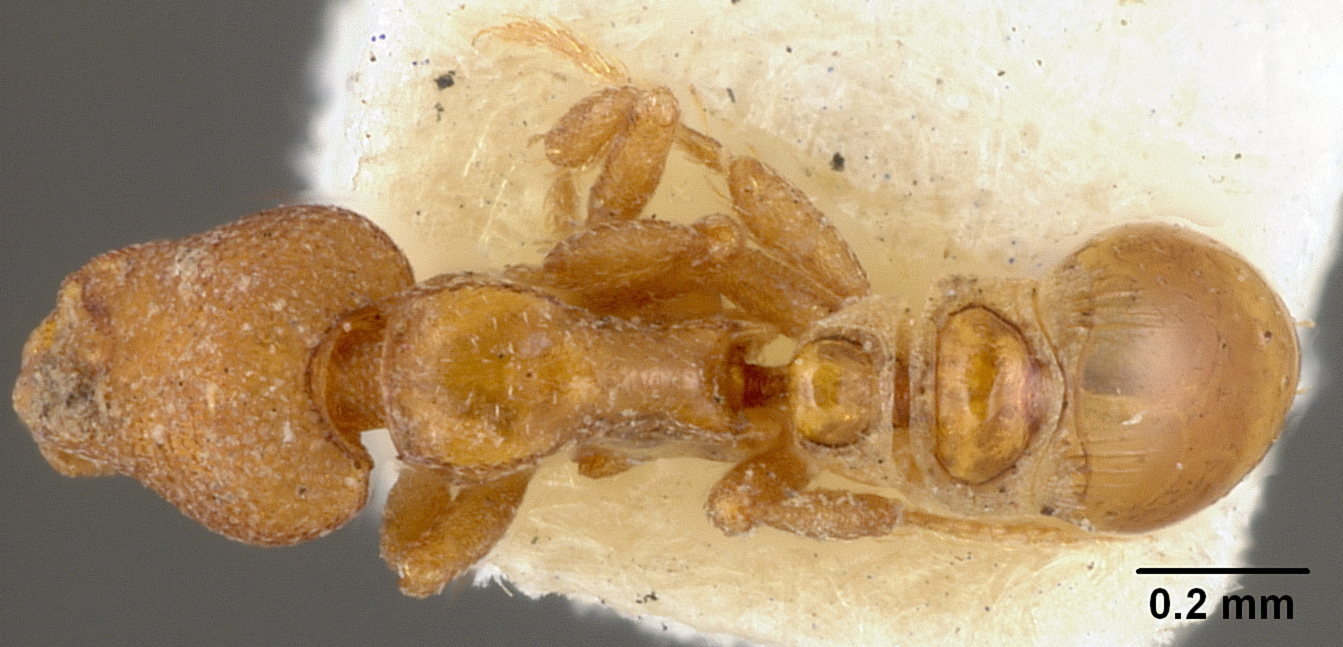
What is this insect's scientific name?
Strumigenys vitiensis
